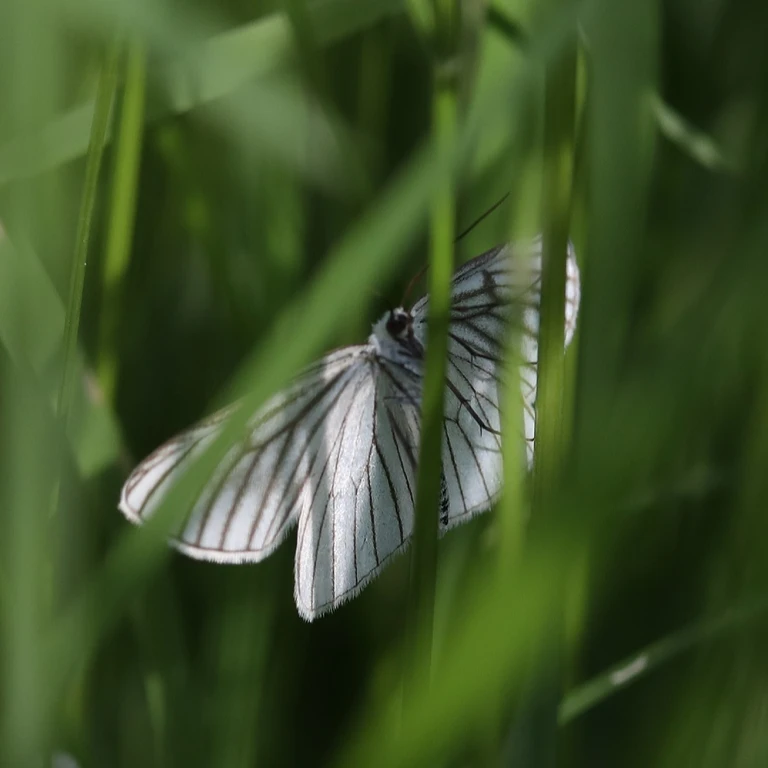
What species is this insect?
Siona lineata
